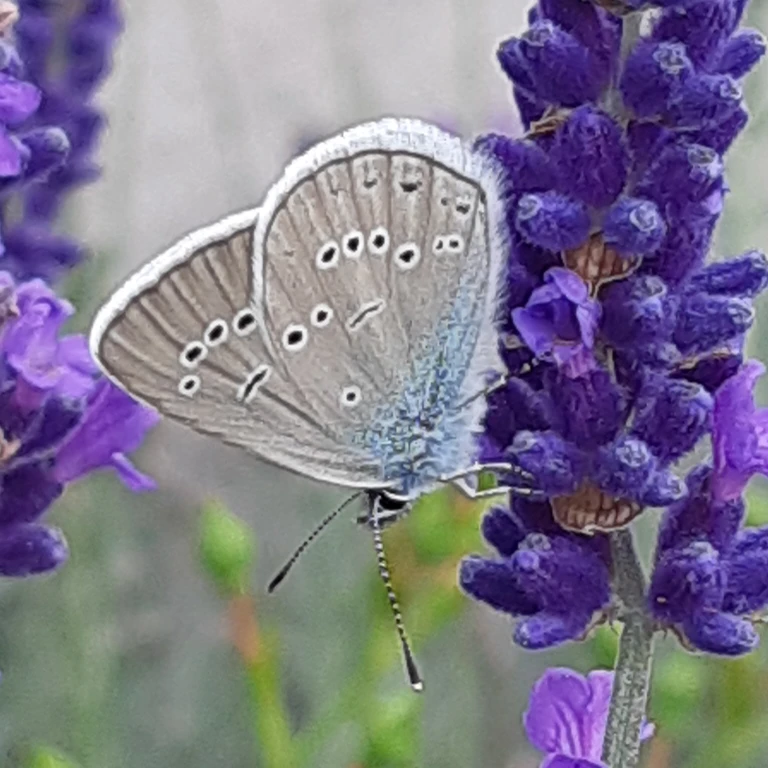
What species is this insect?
Cyaniris semiargus
